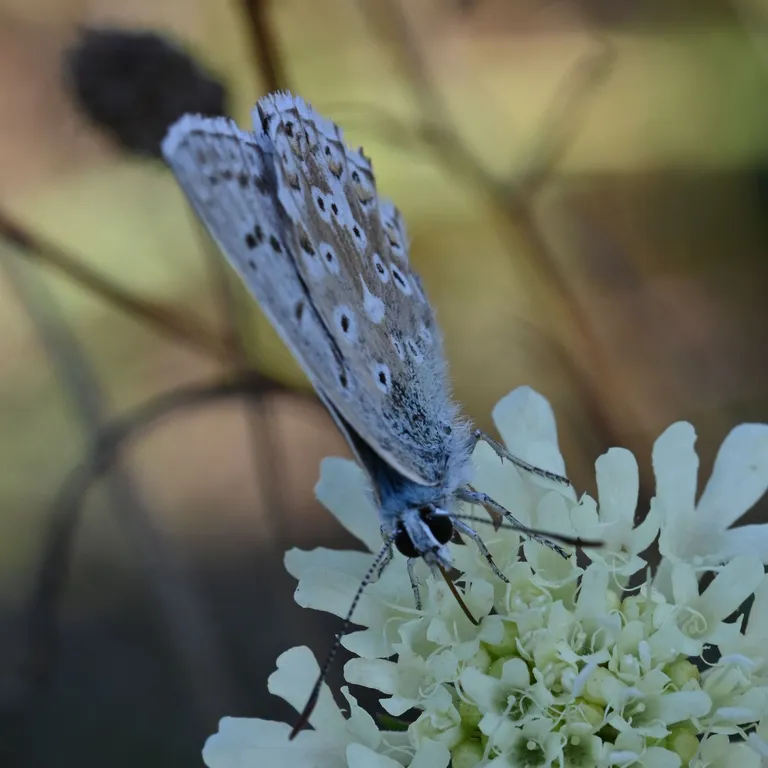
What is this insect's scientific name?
Lysandra coridon
